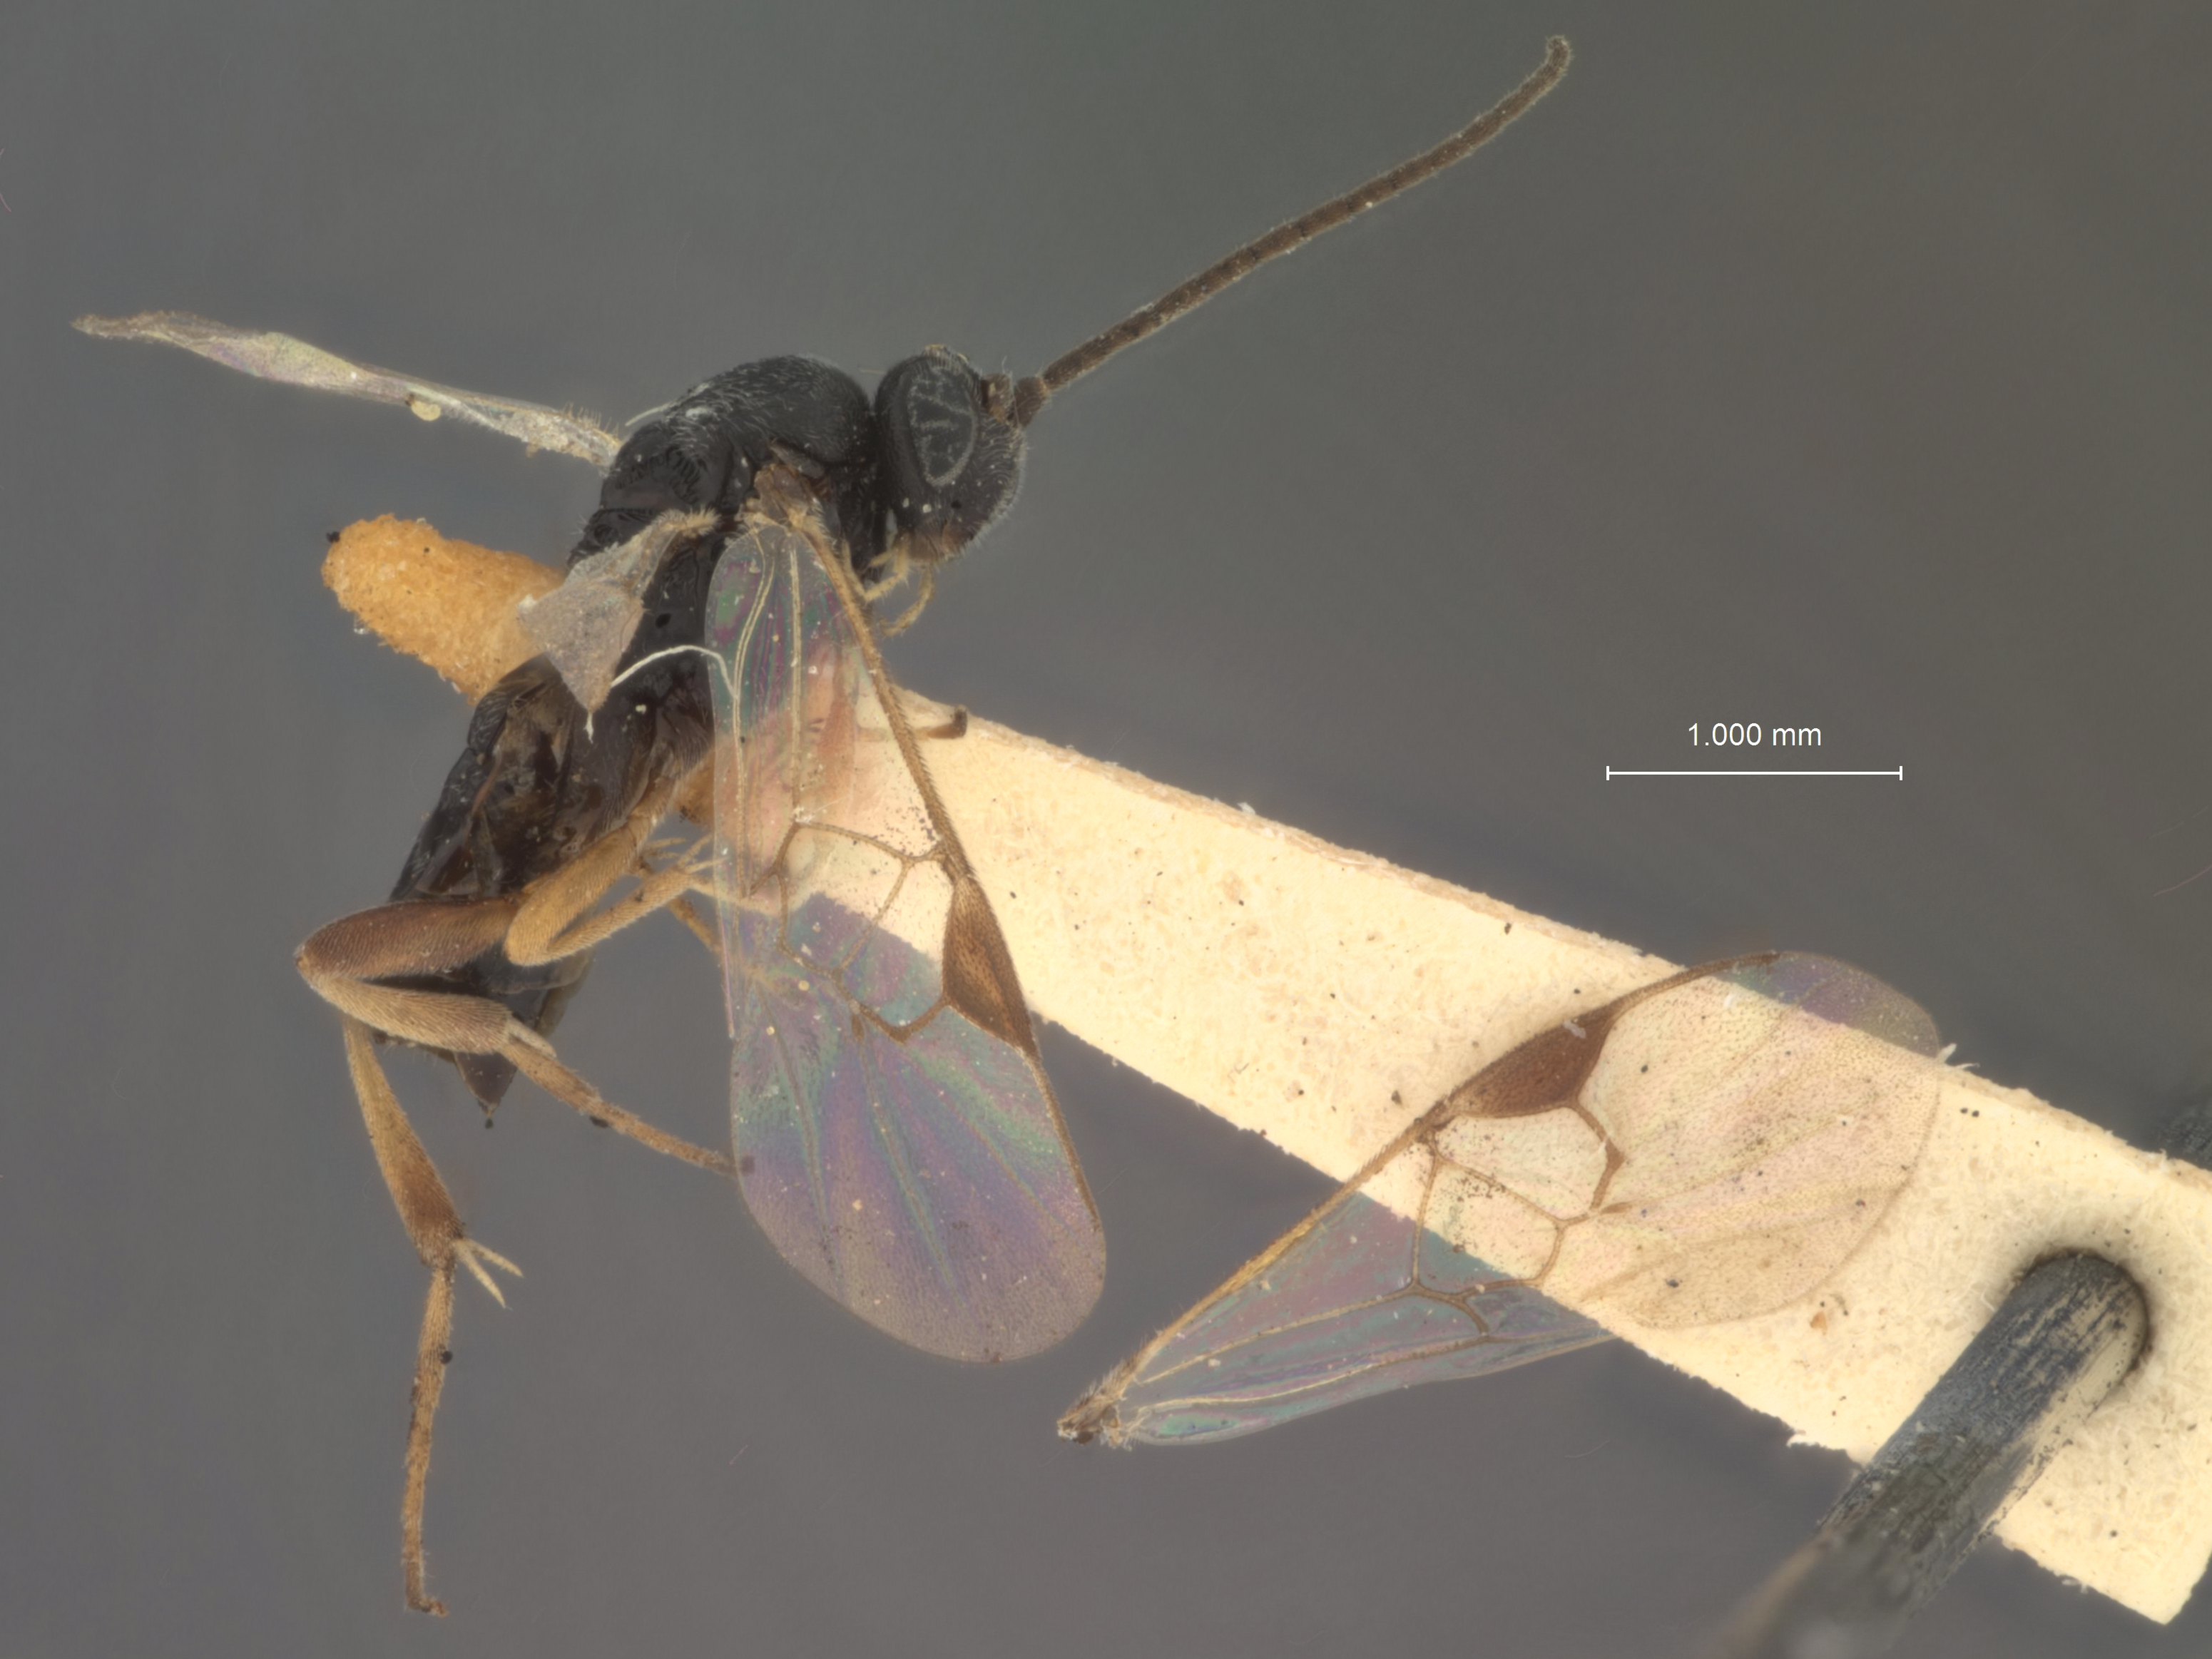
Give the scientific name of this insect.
Apanteles electrae
